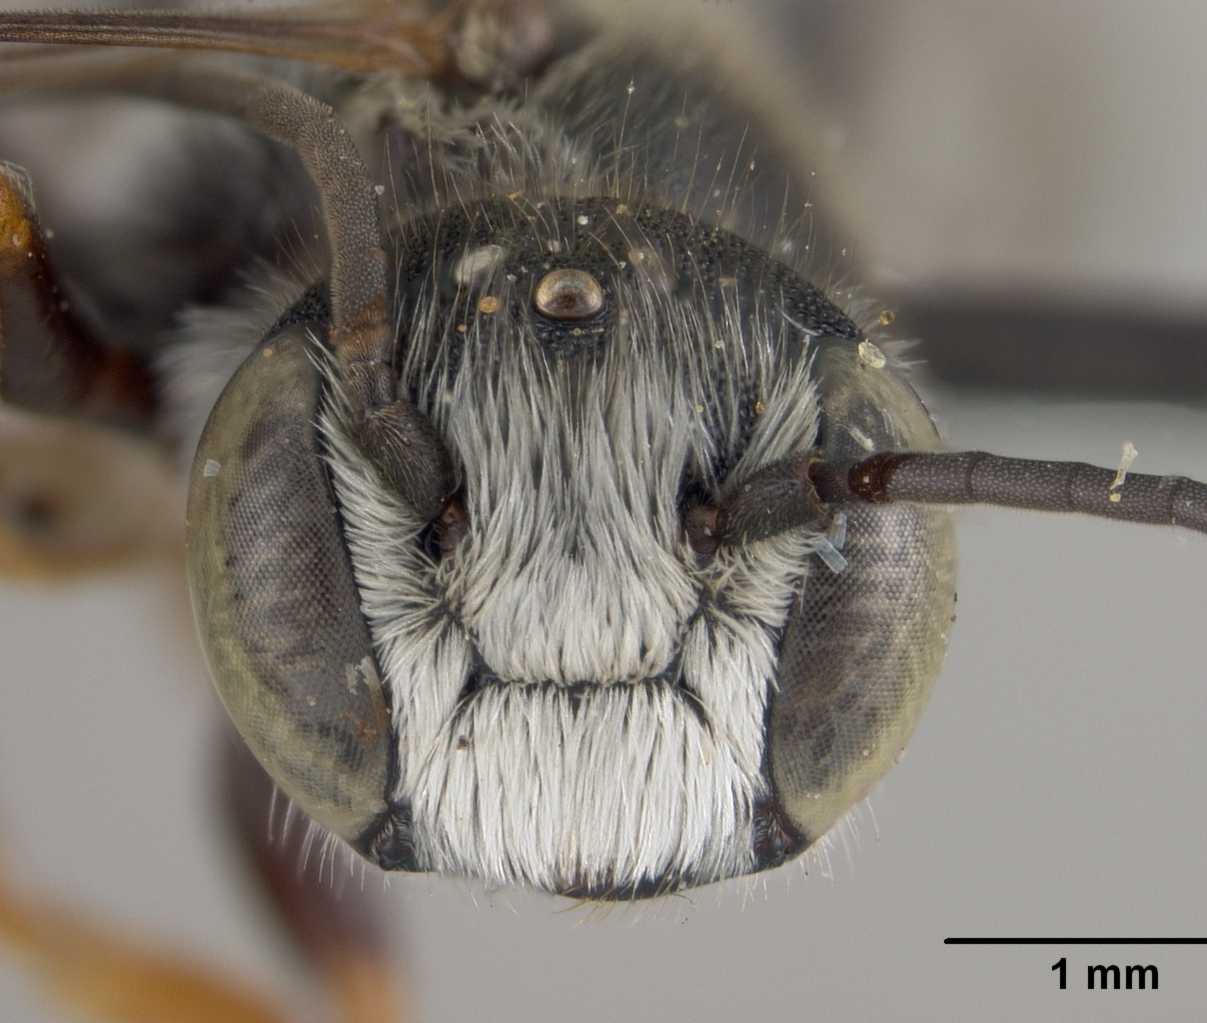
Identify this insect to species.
Megachile nematocera
